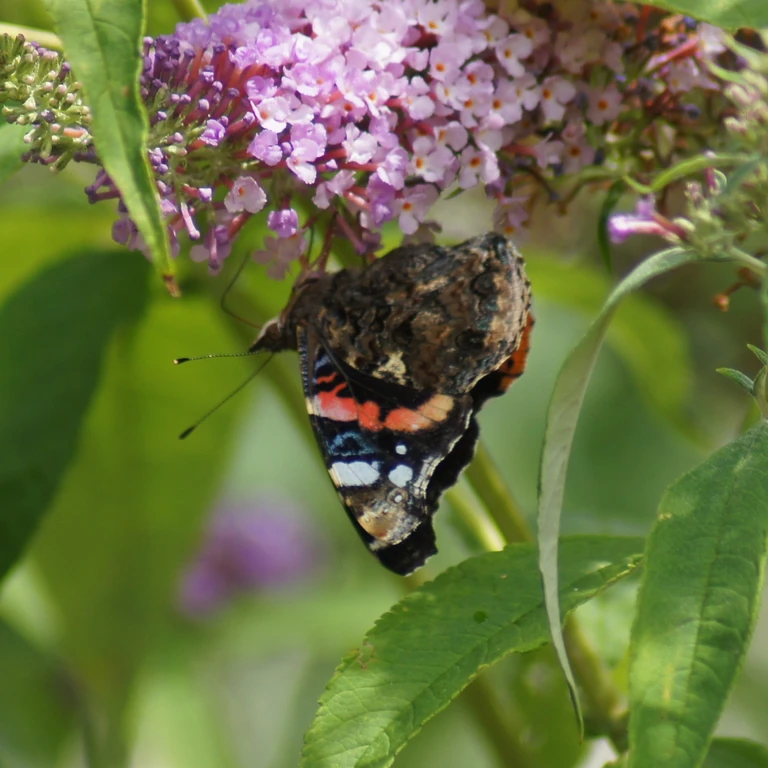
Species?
Vanessa atalanta
